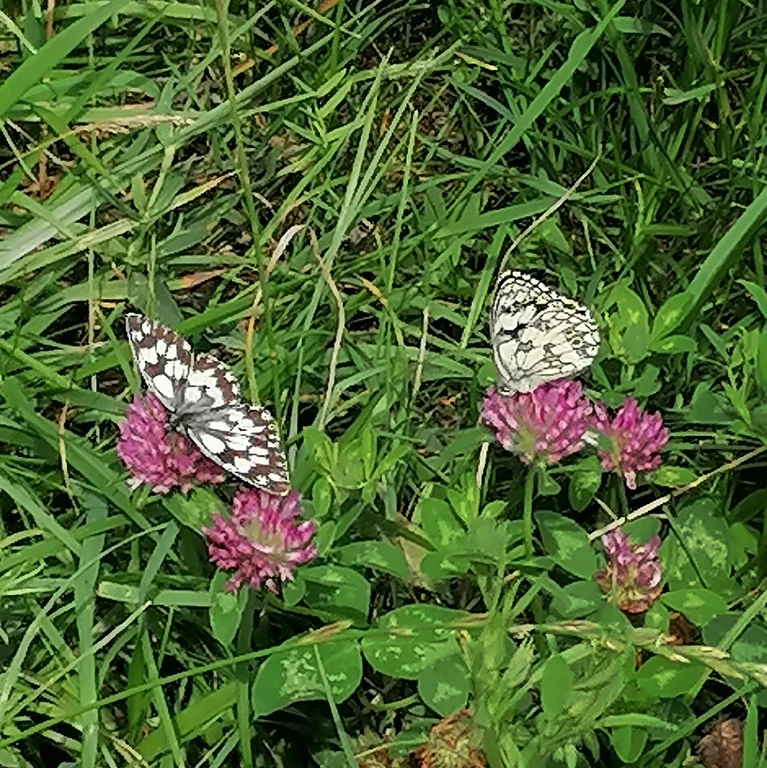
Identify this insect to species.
Melanargia galathea
